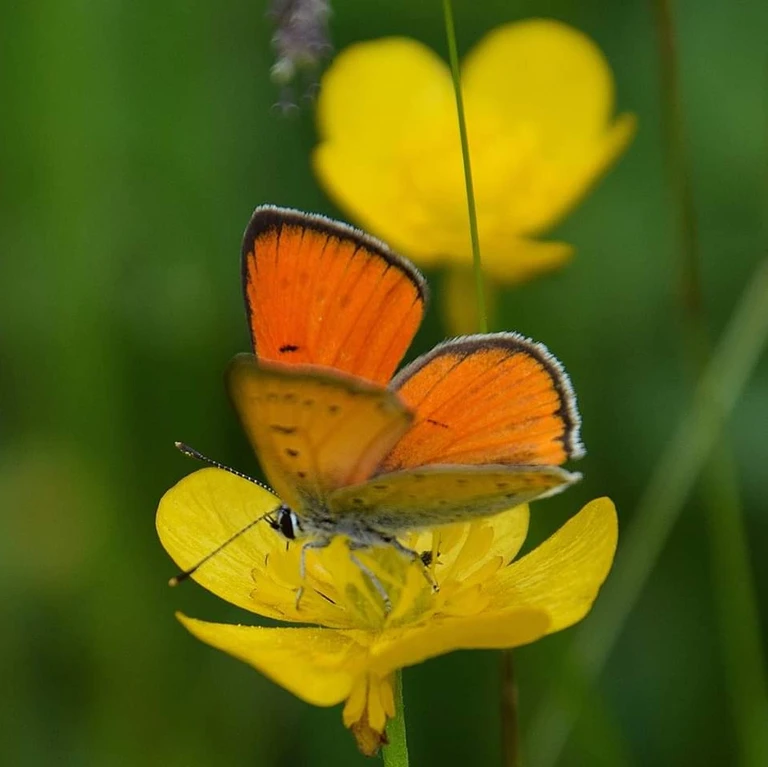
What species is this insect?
Lycaena dispar
